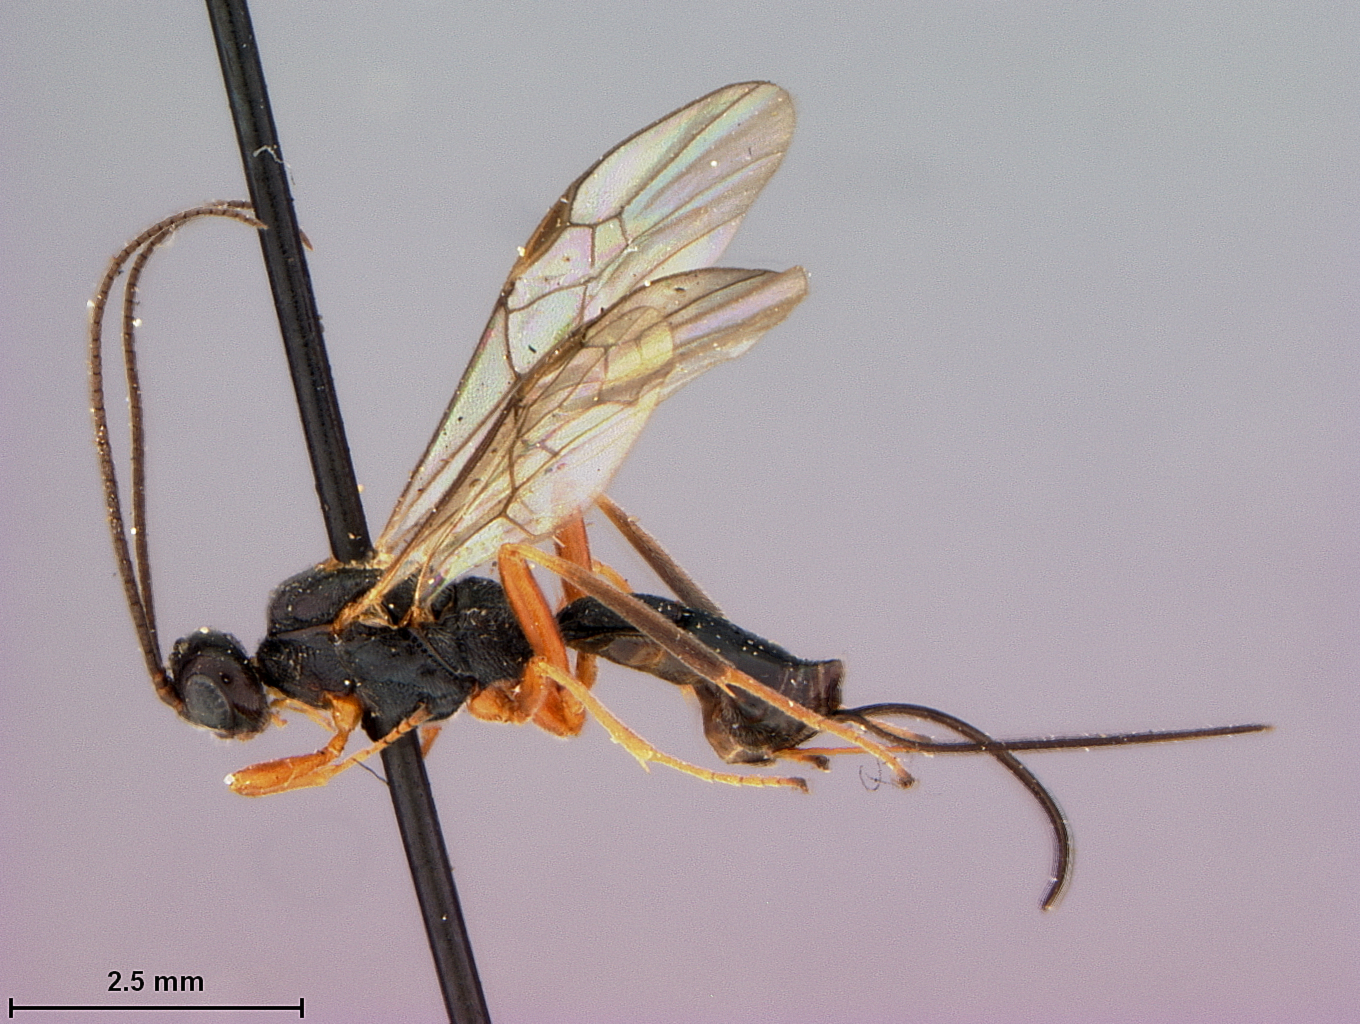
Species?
Meteorus cognatus
